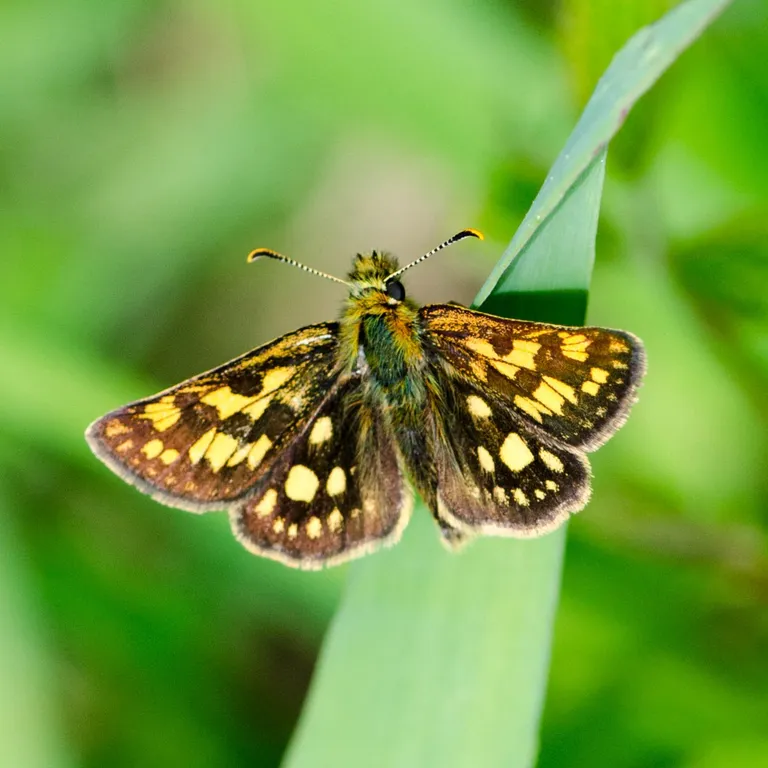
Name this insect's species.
Carterocephalus palaemon
